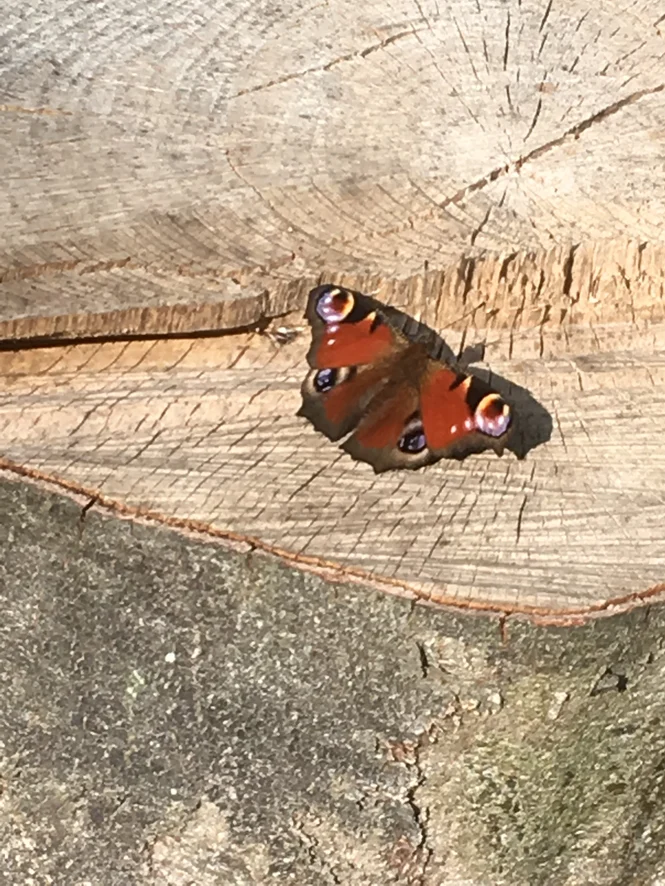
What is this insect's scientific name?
Aglais io
